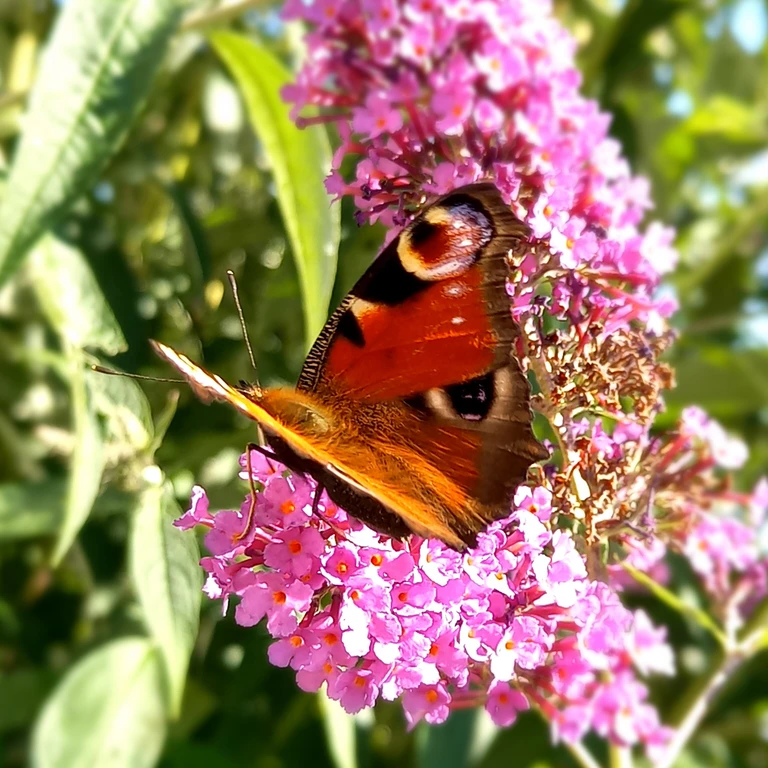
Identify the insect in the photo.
Aglais io
